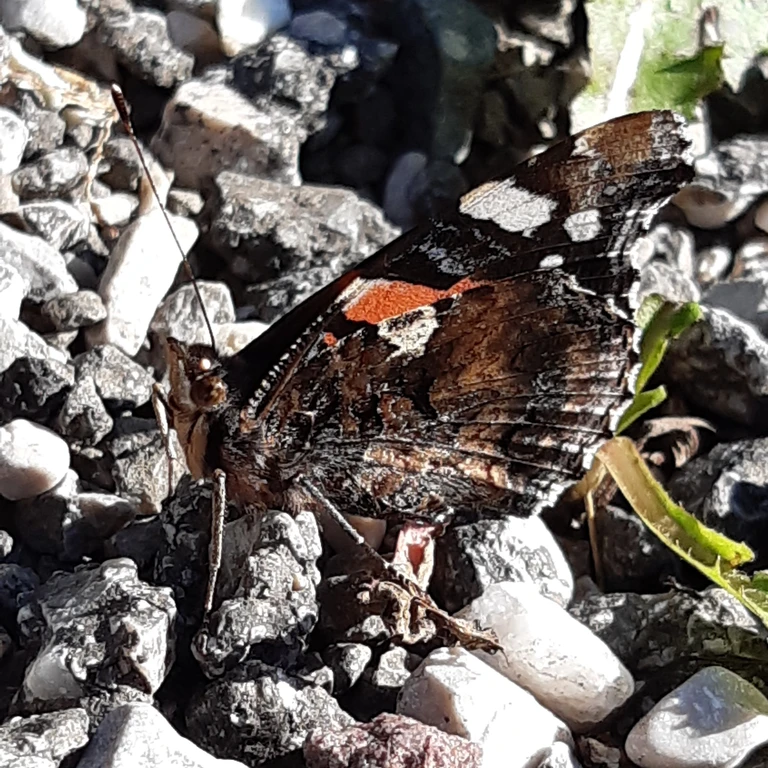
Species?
Vanessa atalanta
